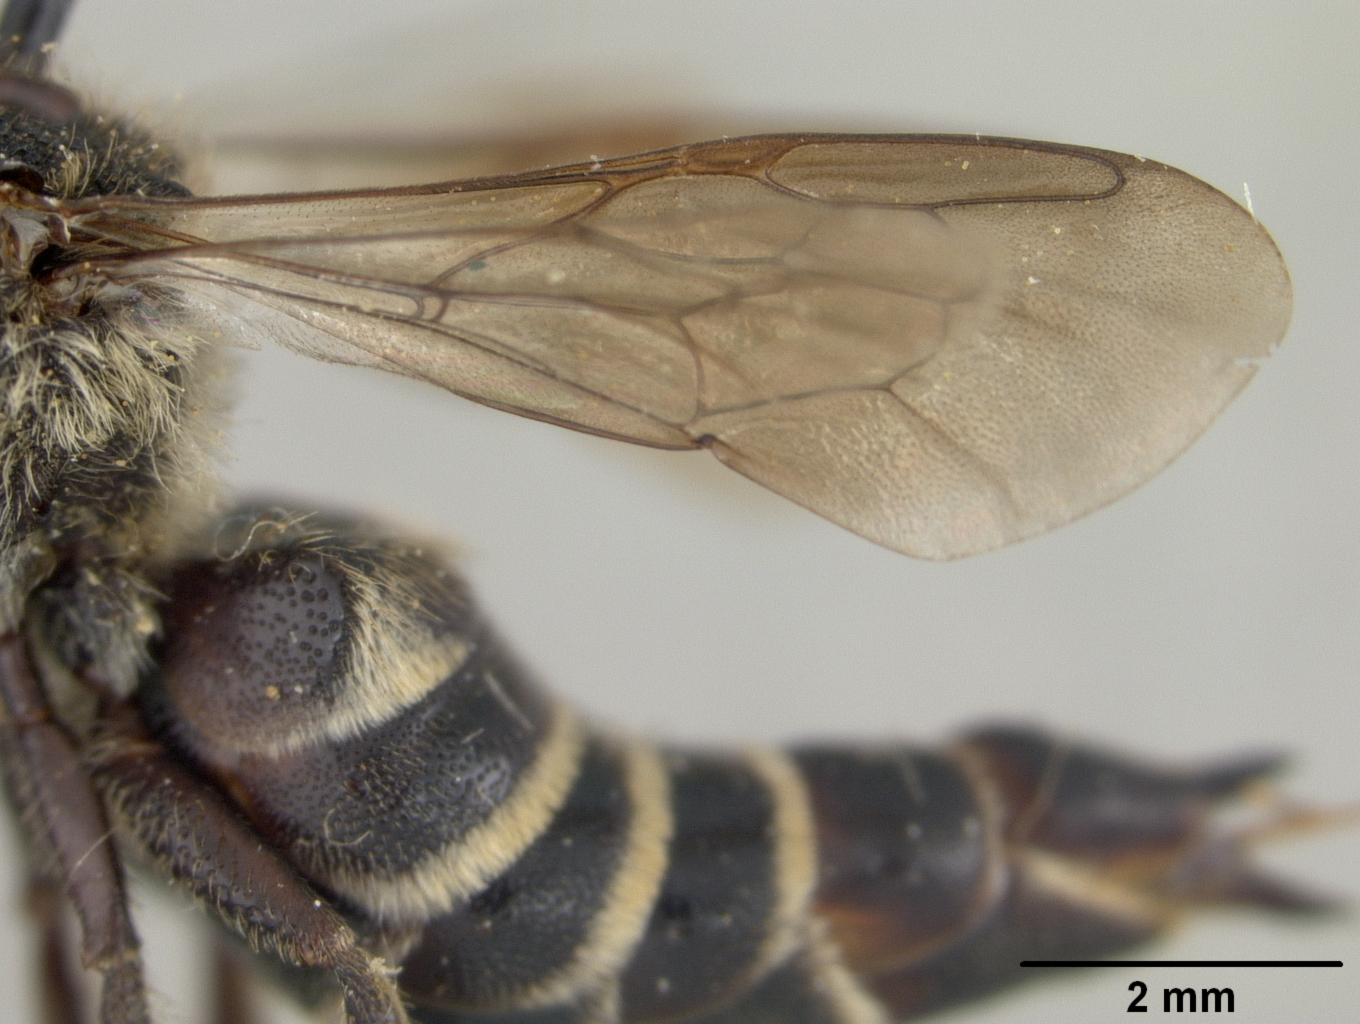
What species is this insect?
Coelioxys rufescens
